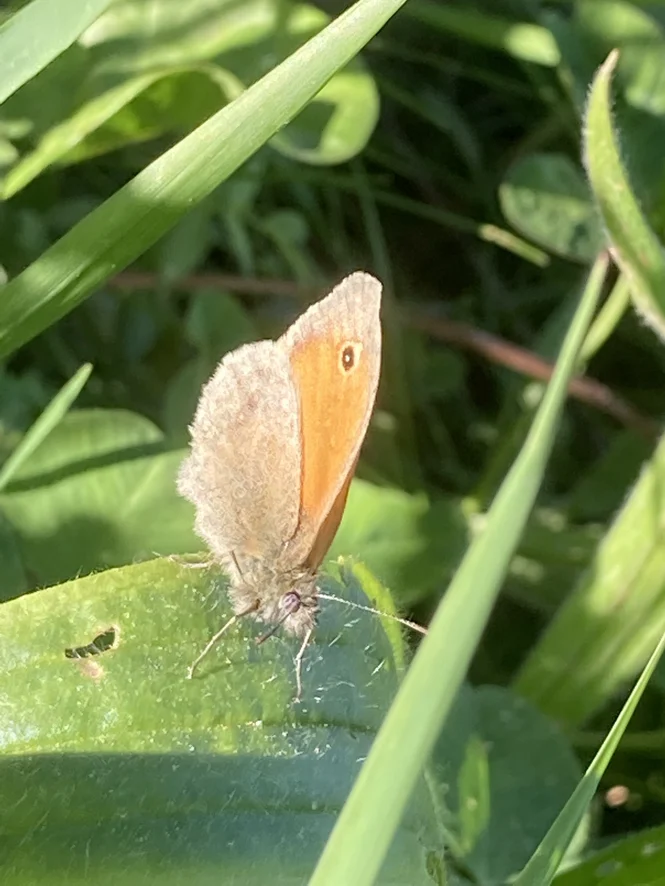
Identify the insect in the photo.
Coenonympha pamphilus
